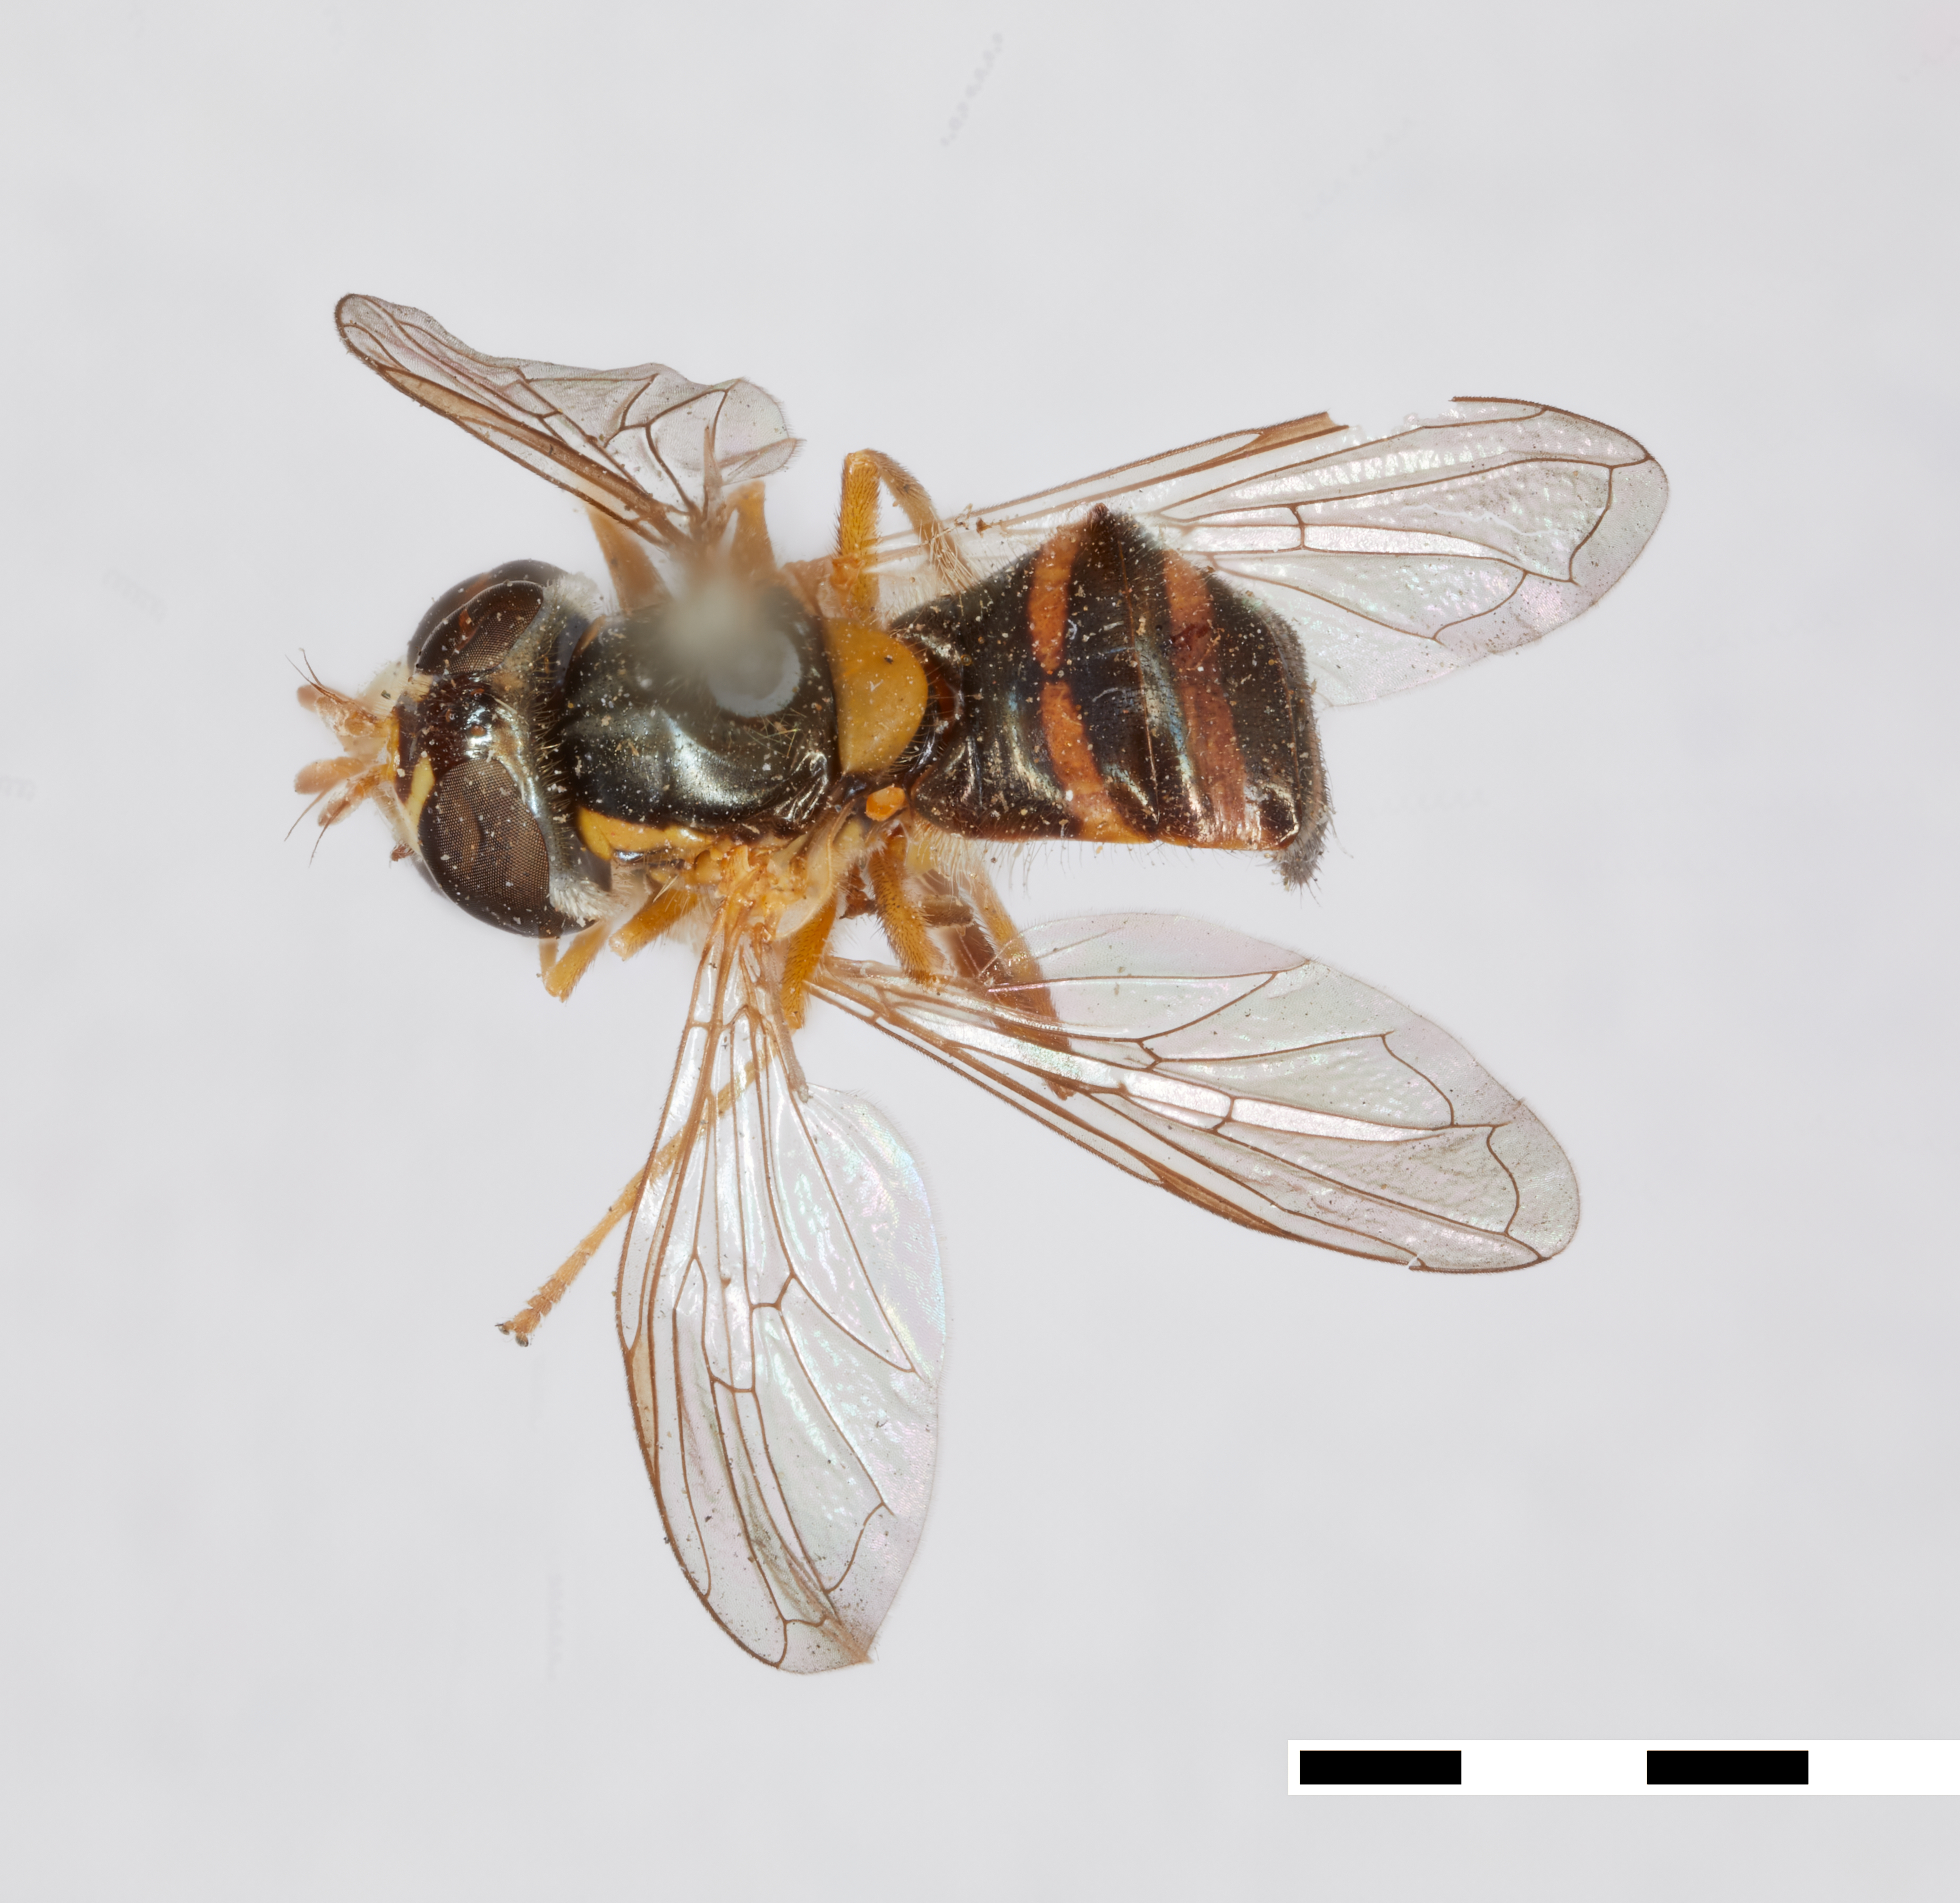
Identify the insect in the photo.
Sphaerophoria melanosa
